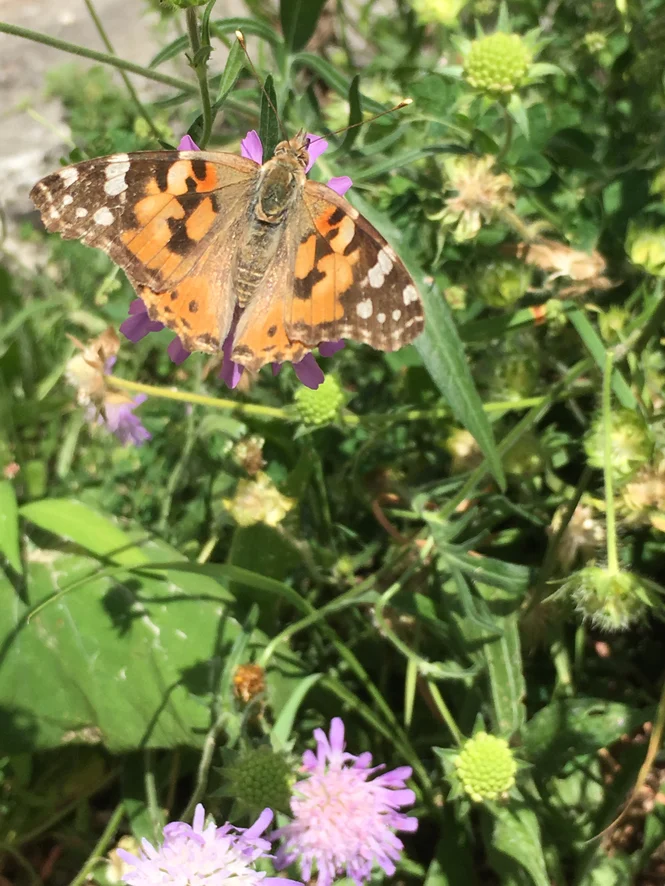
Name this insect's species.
Vanessa cardui
